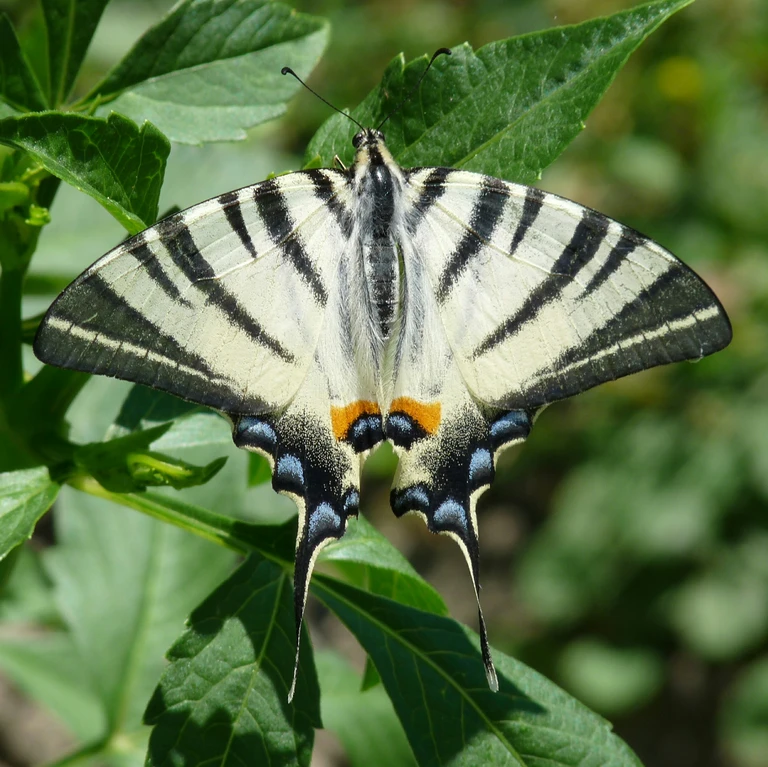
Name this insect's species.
Iphiclides podalirius
